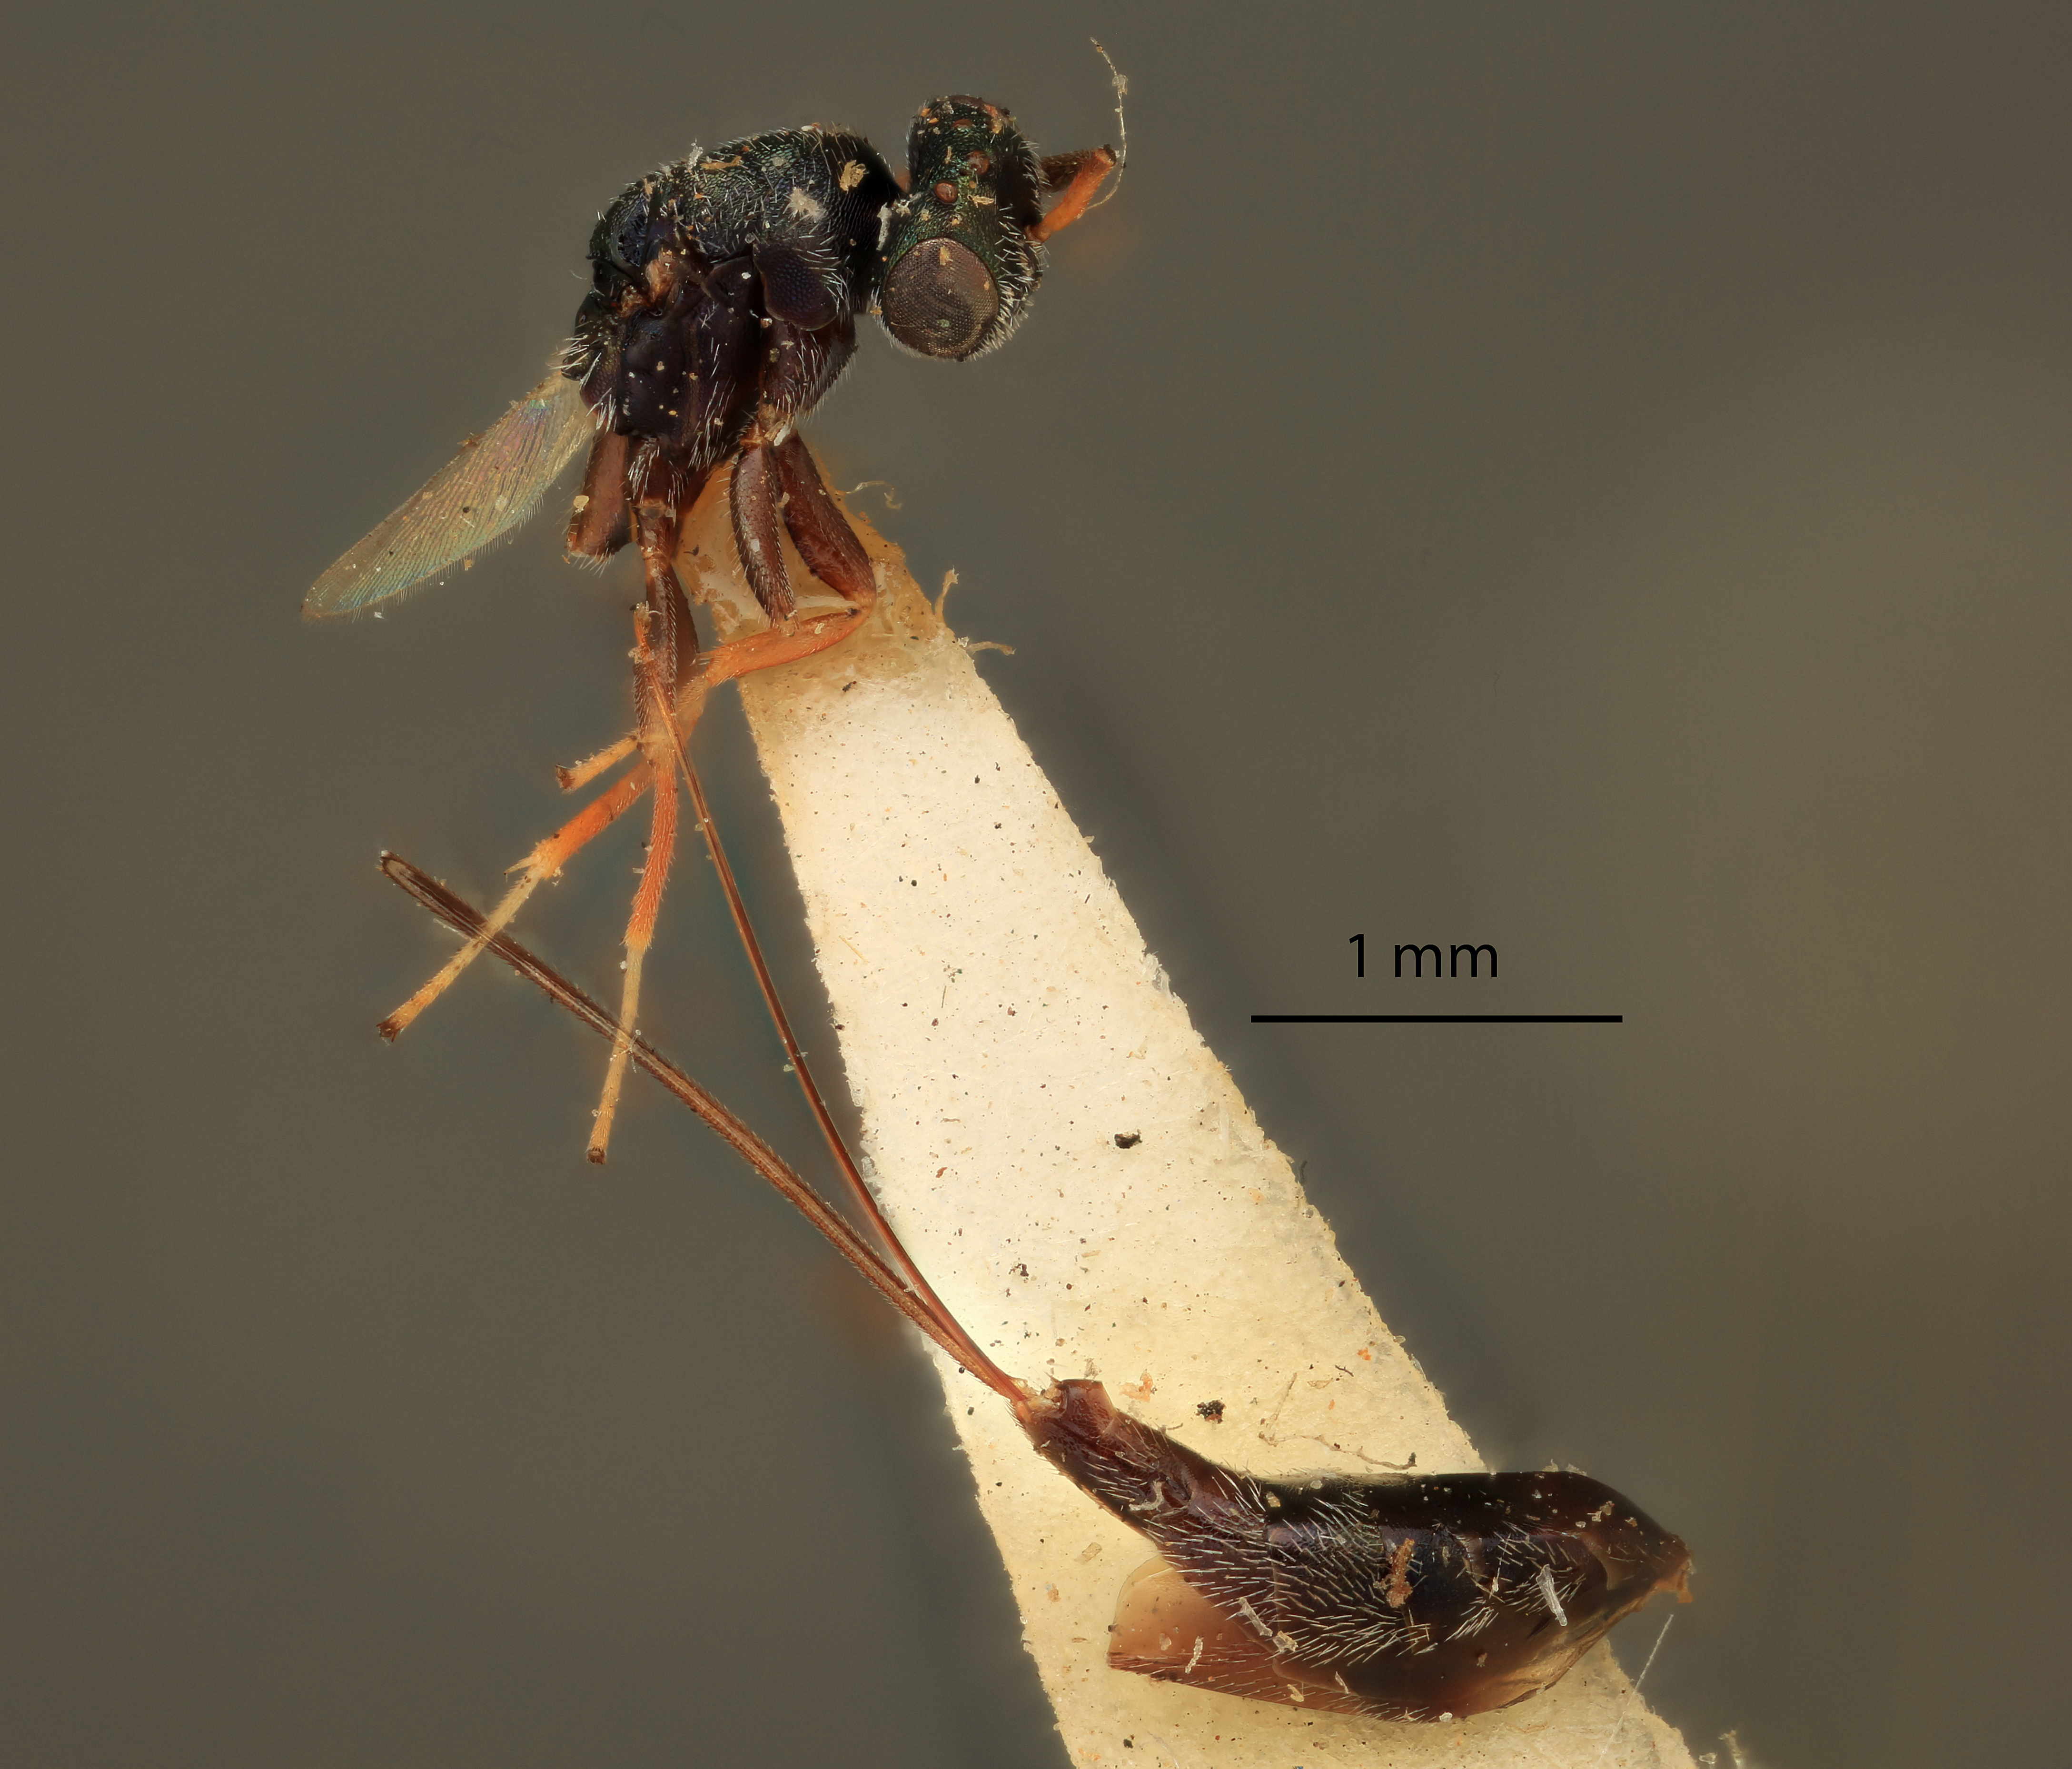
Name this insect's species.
Rhopalicus americanus
